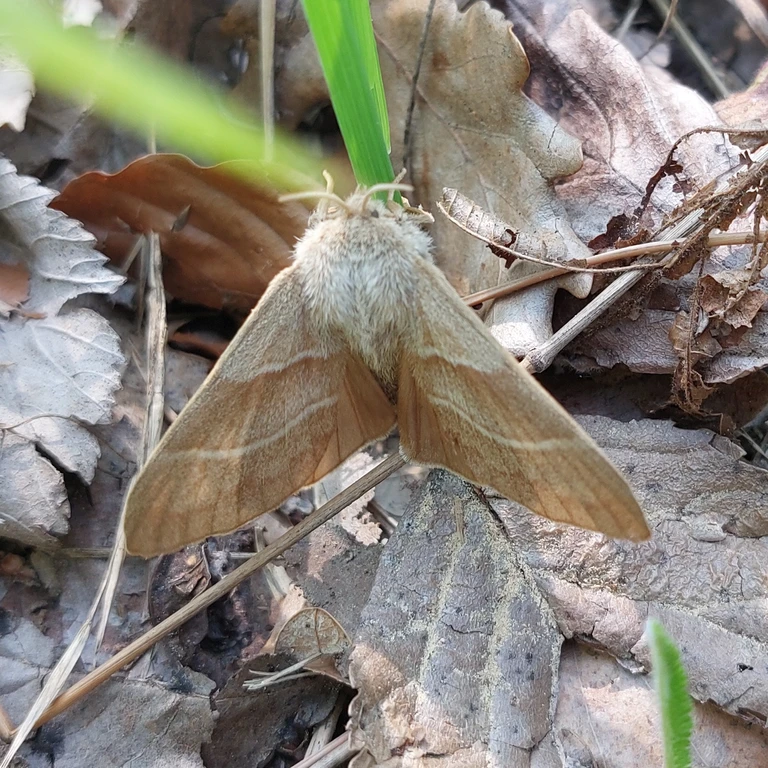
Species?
Macrothylacia rubi
